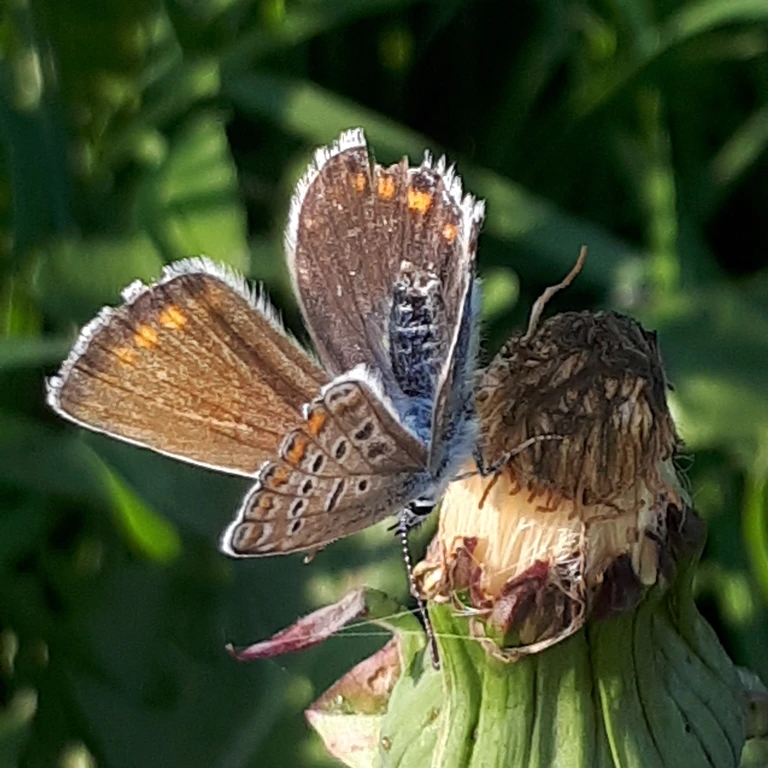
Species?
Polyommatus icarus
